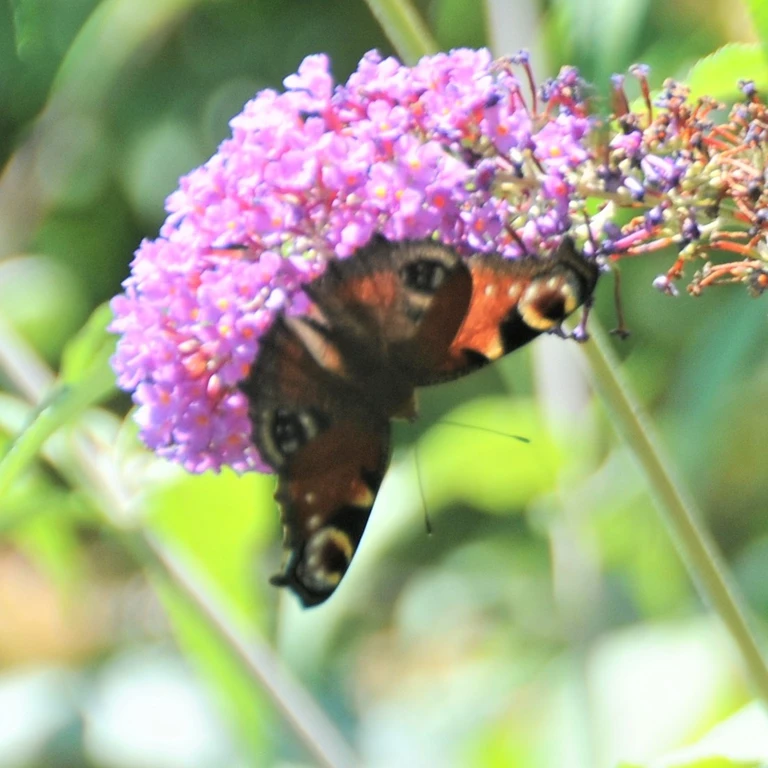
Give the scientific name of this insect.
Aglais io
